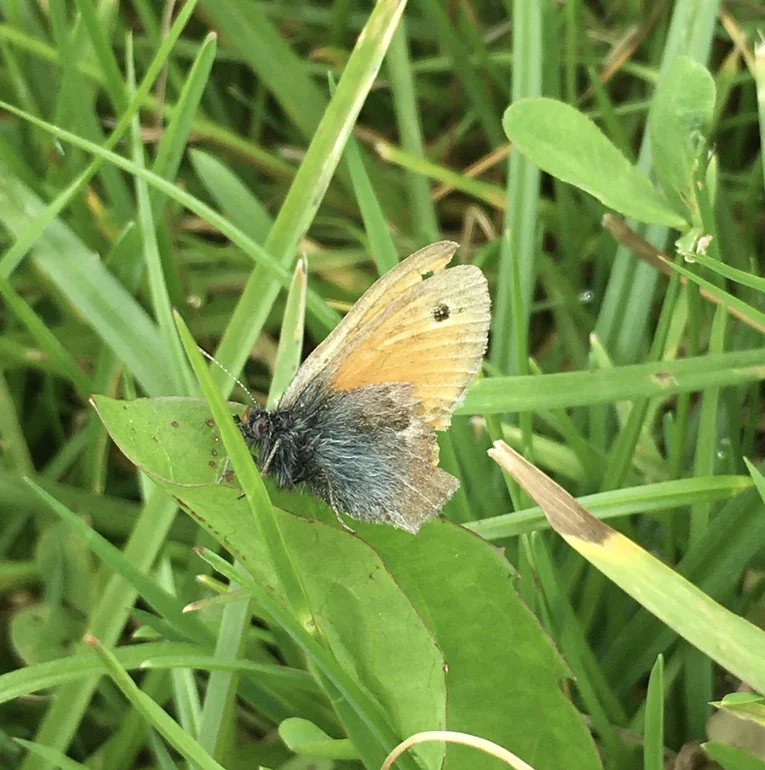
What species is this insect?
Coenonympha pamphilus
